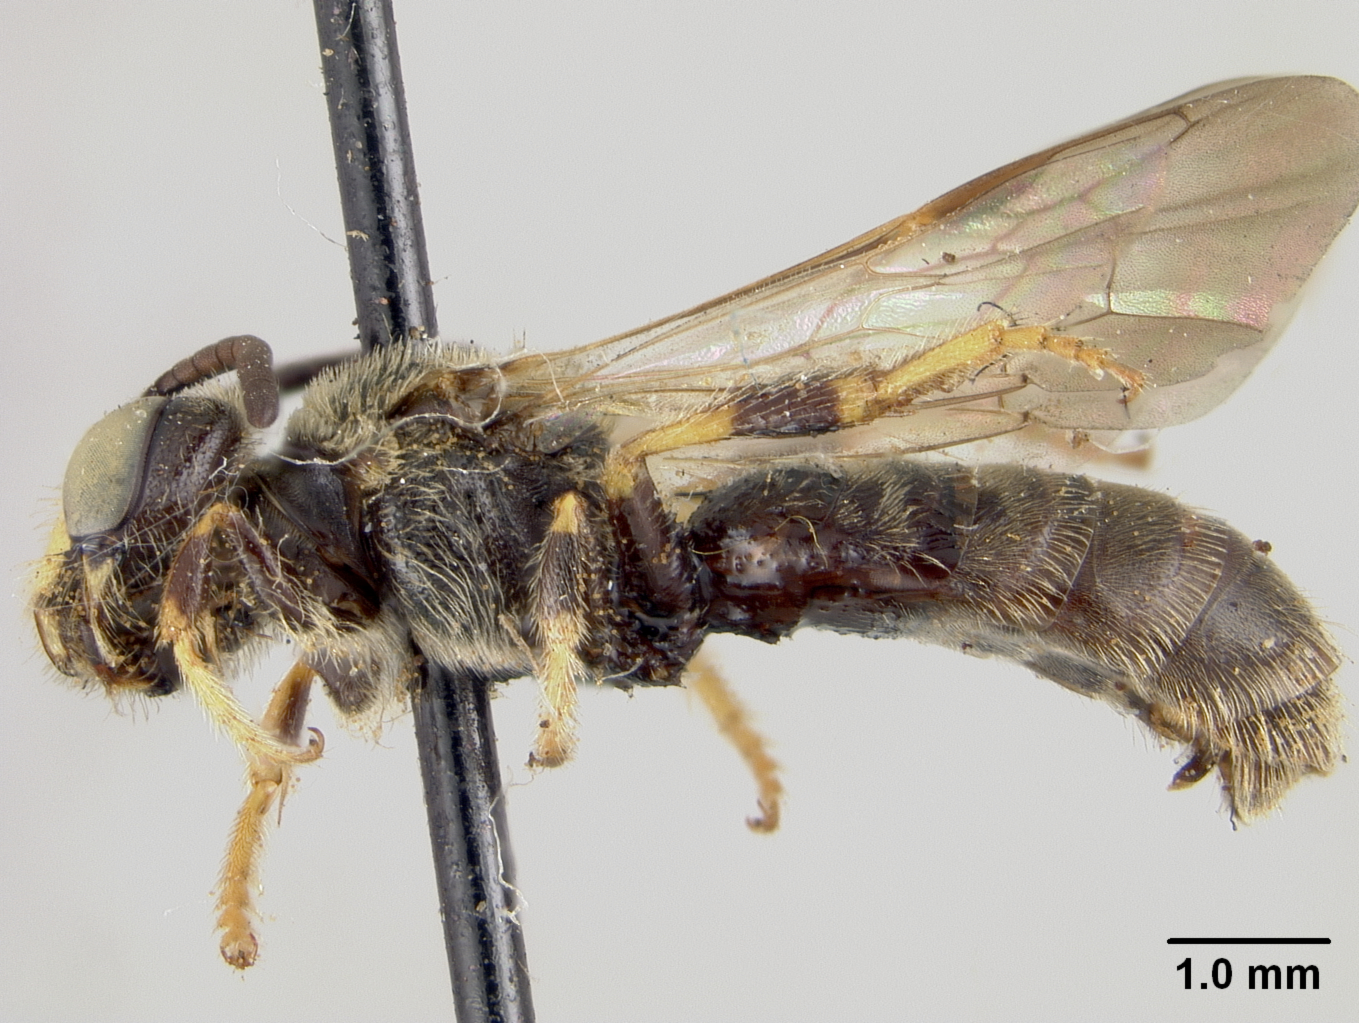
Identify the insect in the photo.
Panurginus piercei
